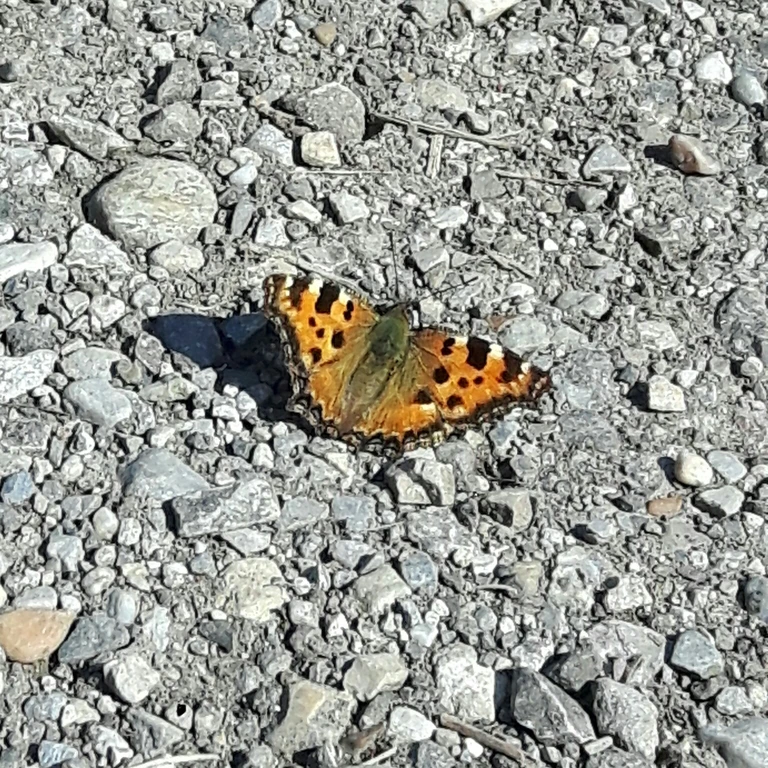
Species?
Nymphalis polychloros
